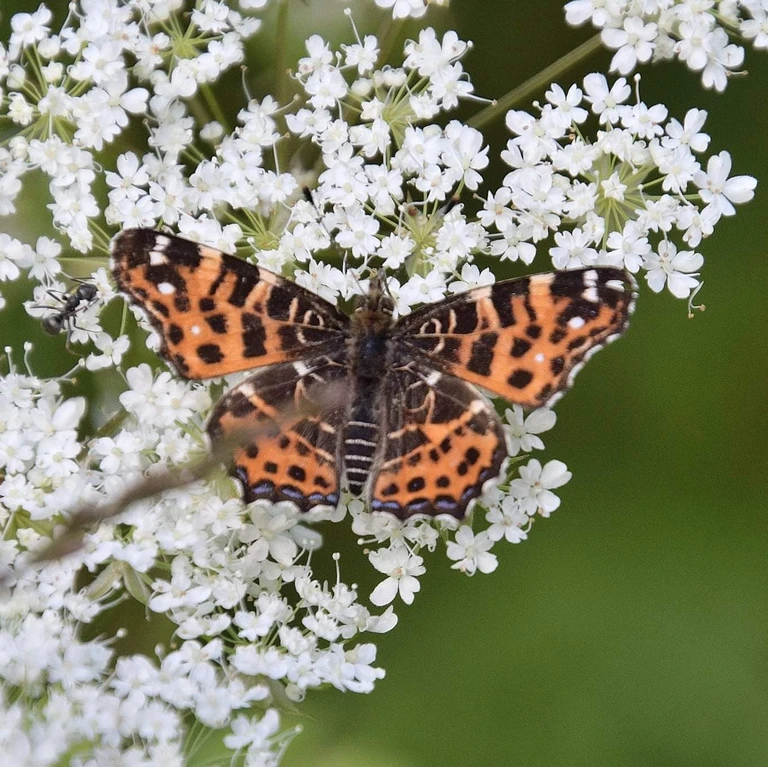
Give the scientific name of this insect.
Araschnia levana
